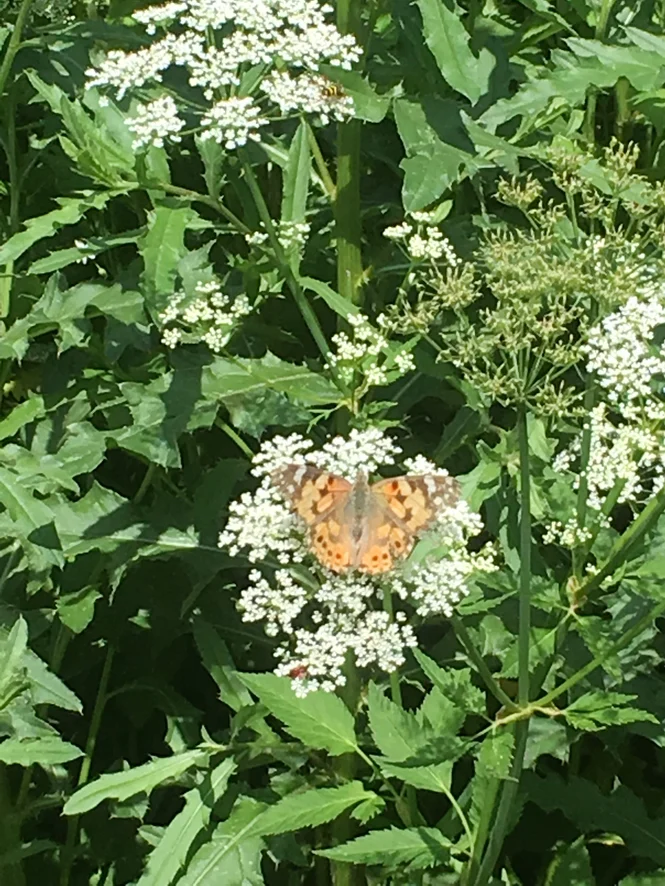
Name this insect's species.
Vanessa cardui
